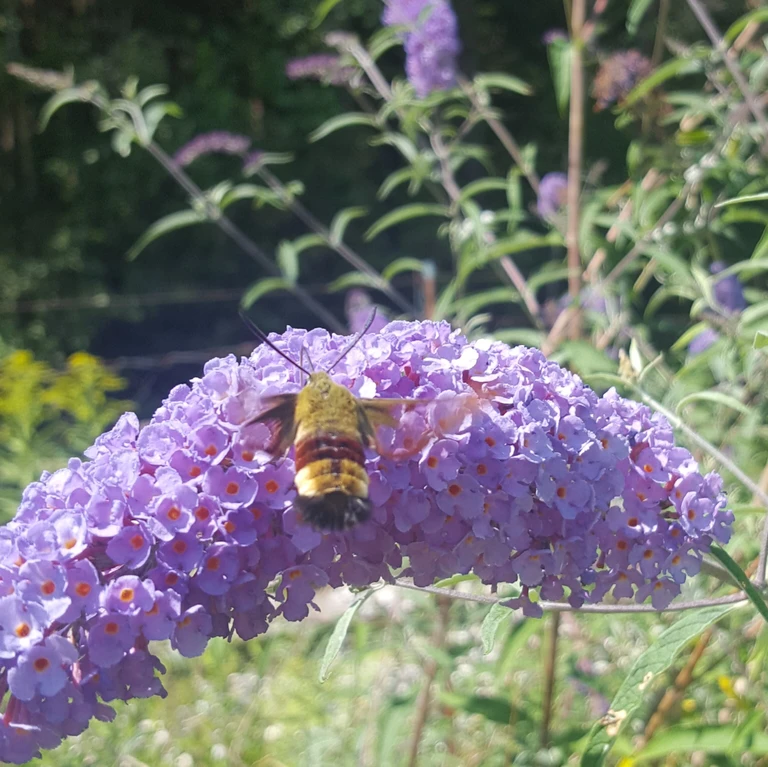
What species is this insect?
Hemaris fuciformis
